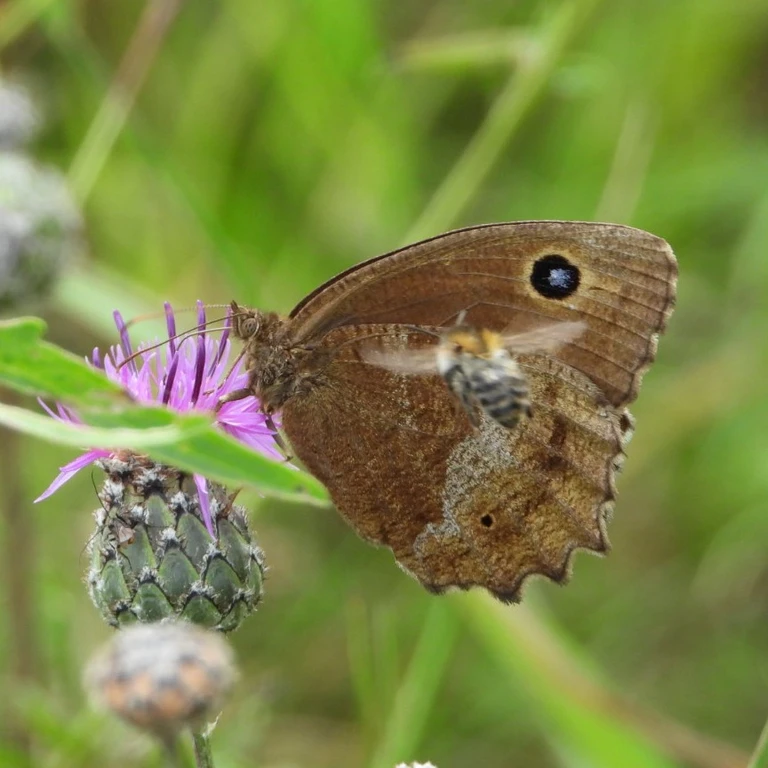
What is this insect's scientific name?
Minois dryas
